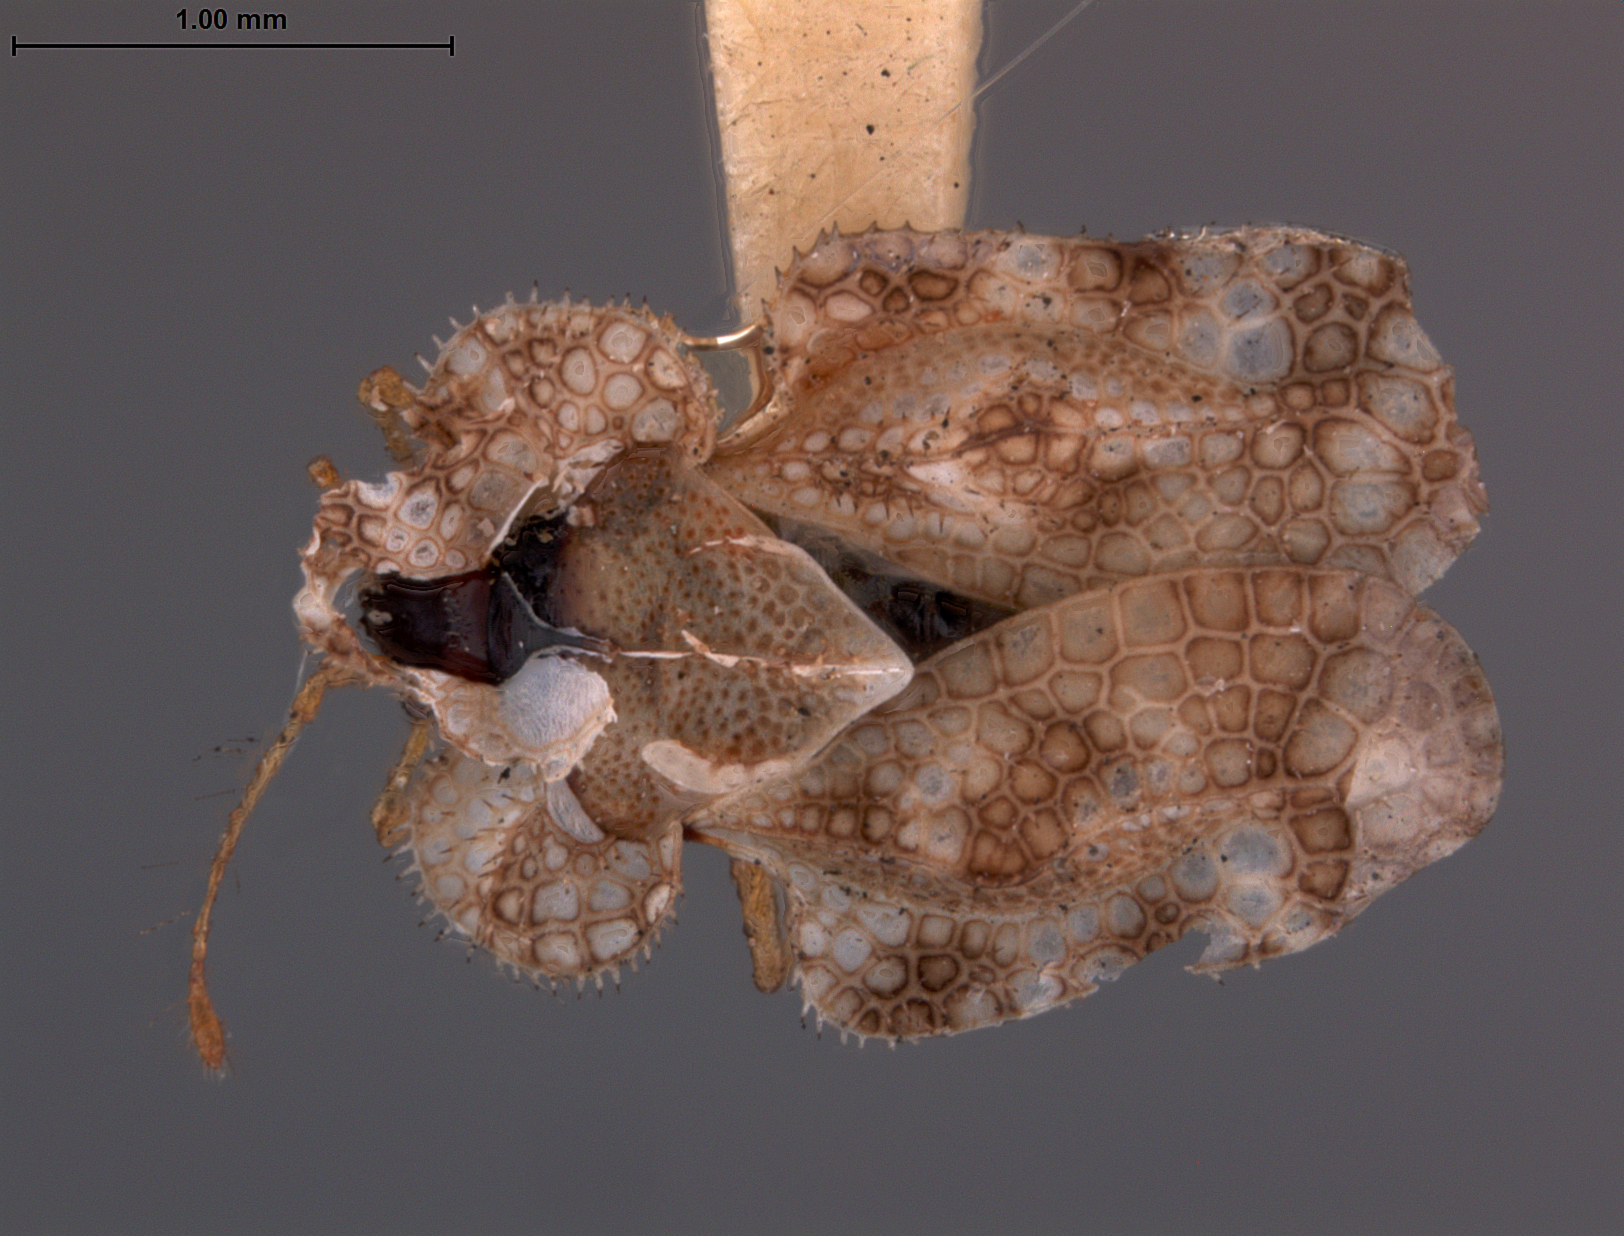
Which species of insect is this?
Corythucha marmorata
